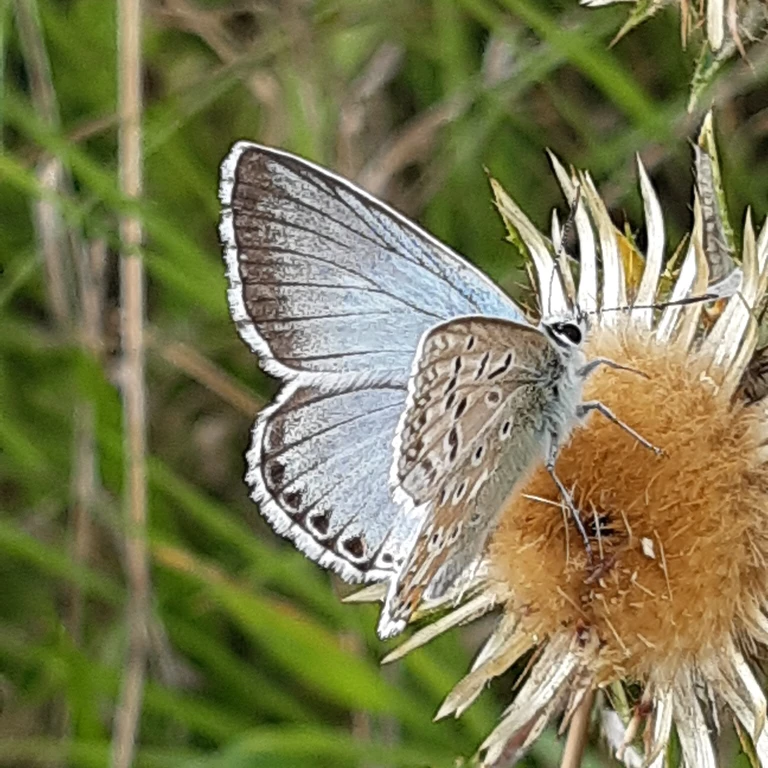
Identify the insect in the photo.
Lysandra coridon
